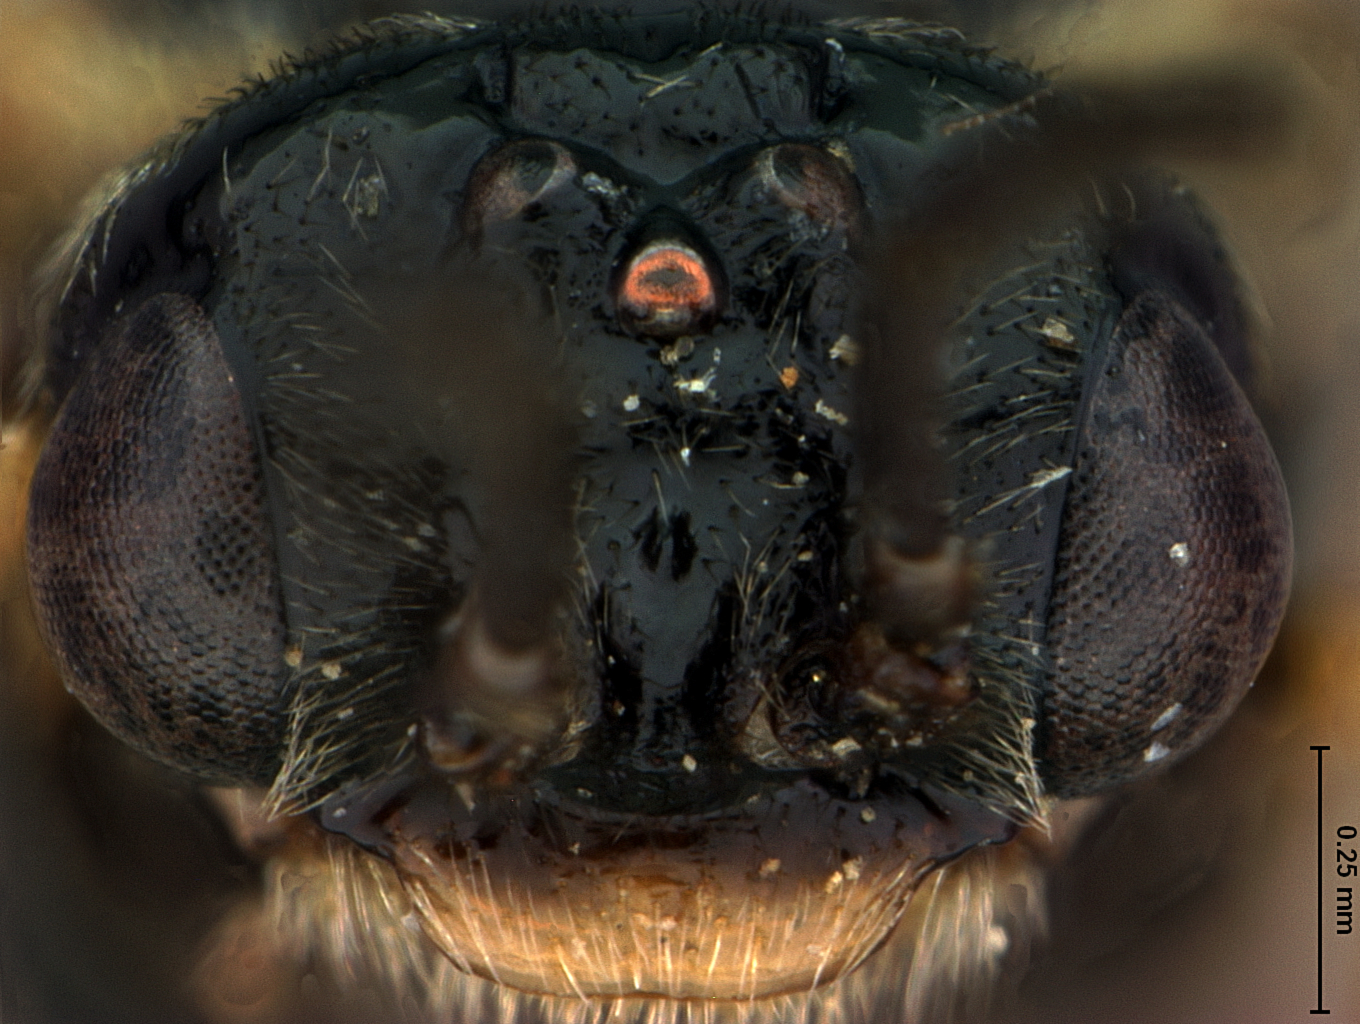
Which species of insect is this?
Prolatus artus
